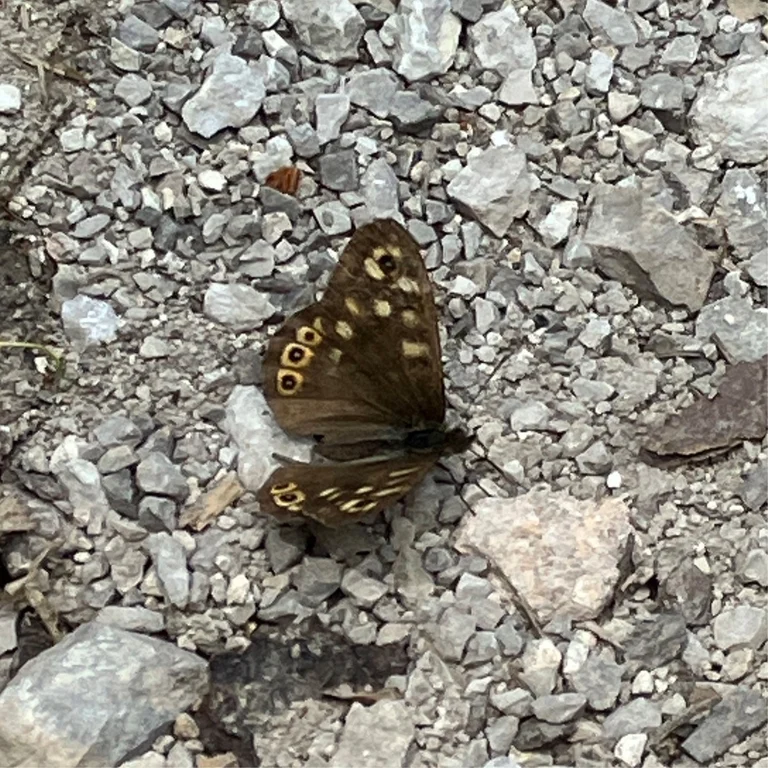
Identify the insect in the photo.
Pararge aegeria
